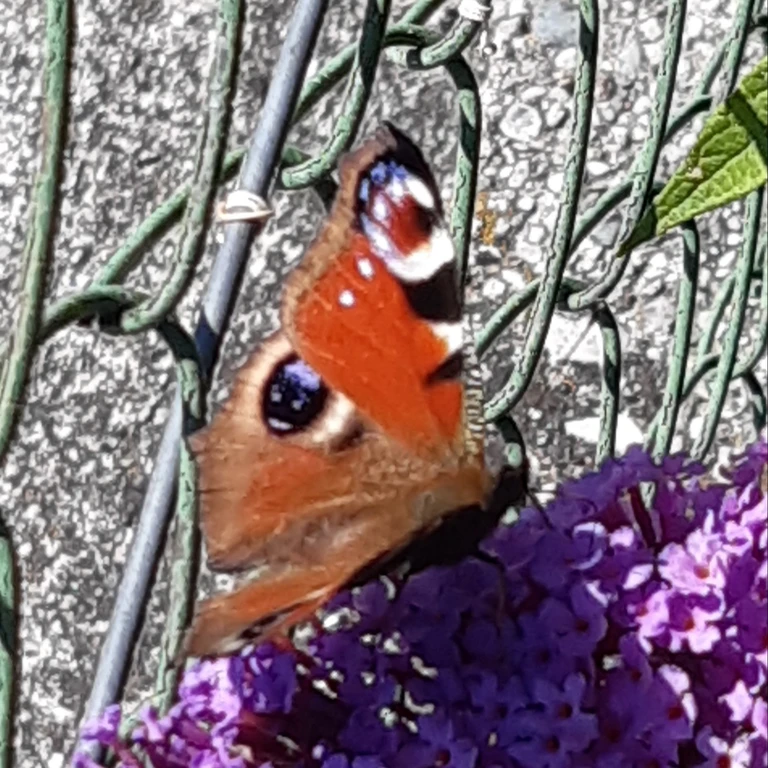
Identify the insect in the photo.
Aglais io
